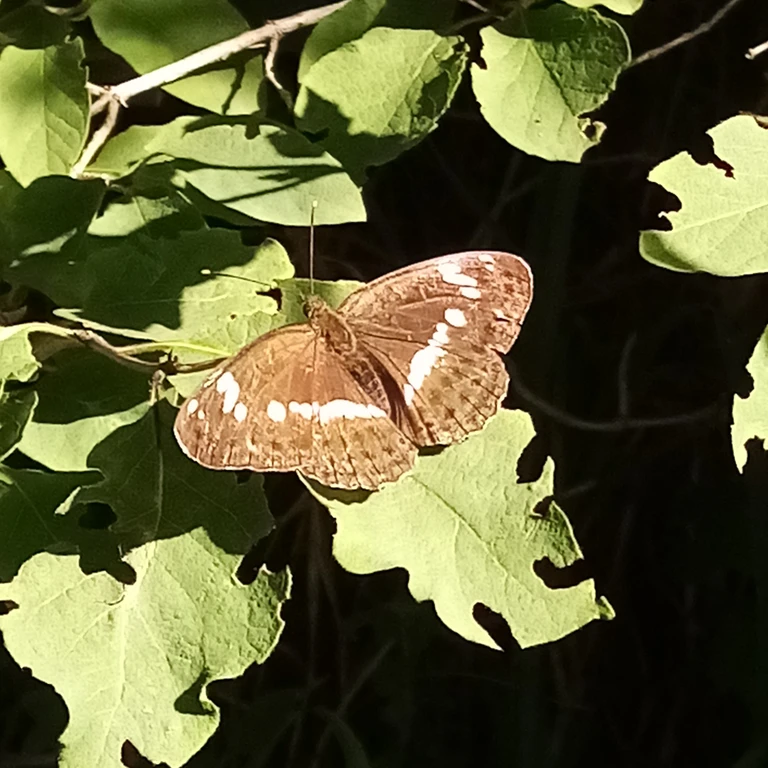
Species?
Limenitis camilla (also Ladoga camilla)
